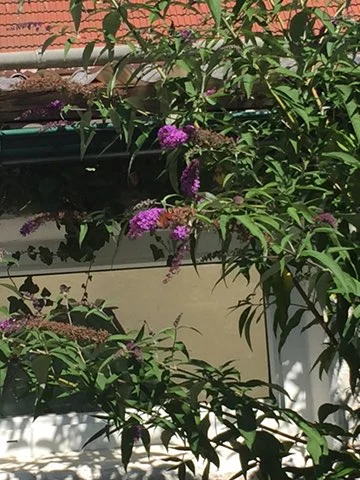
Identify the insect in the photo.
Aglais io
